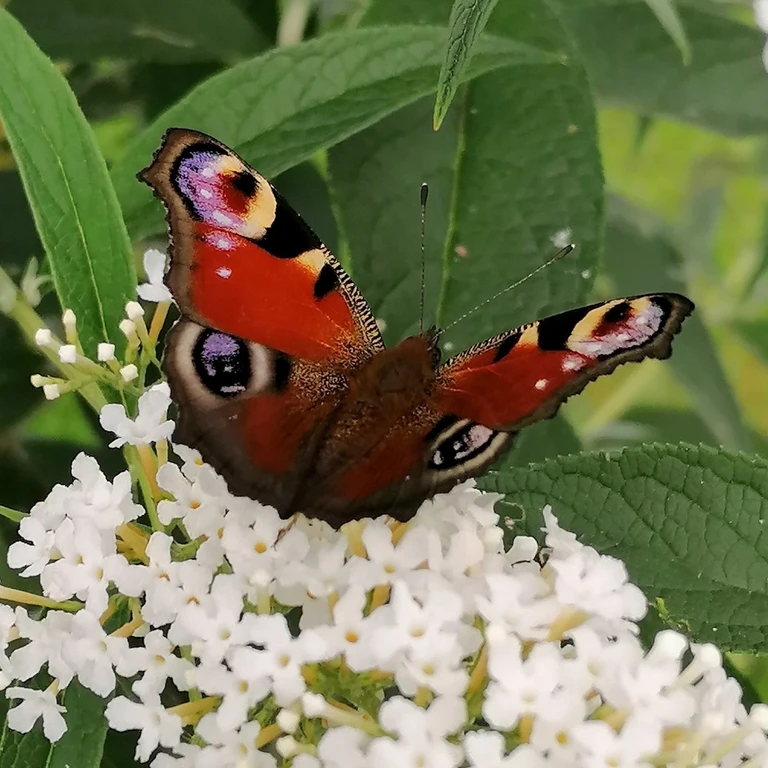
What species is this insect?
Aglais io
